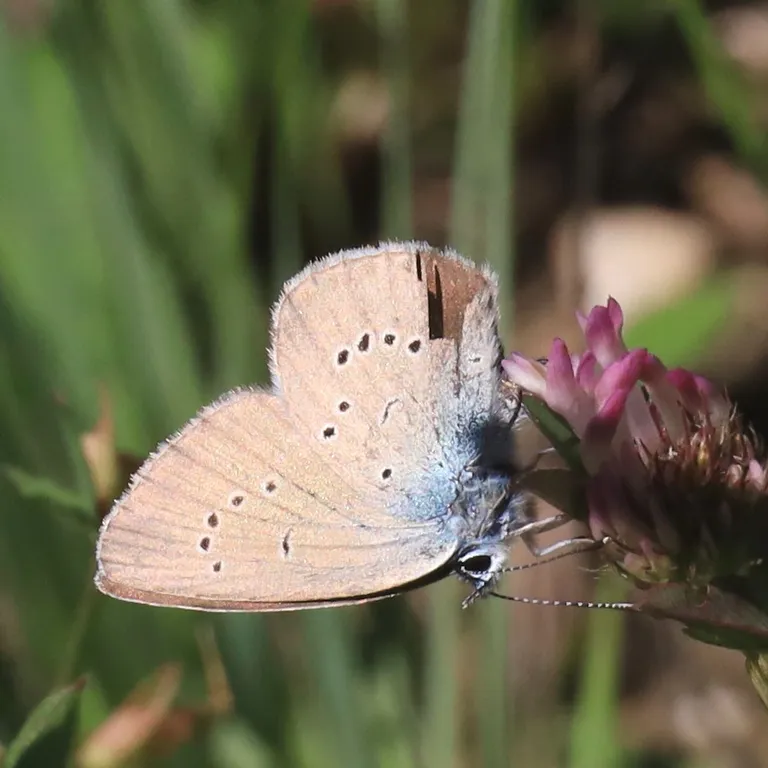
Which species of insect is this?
Cyaniris semiargus
